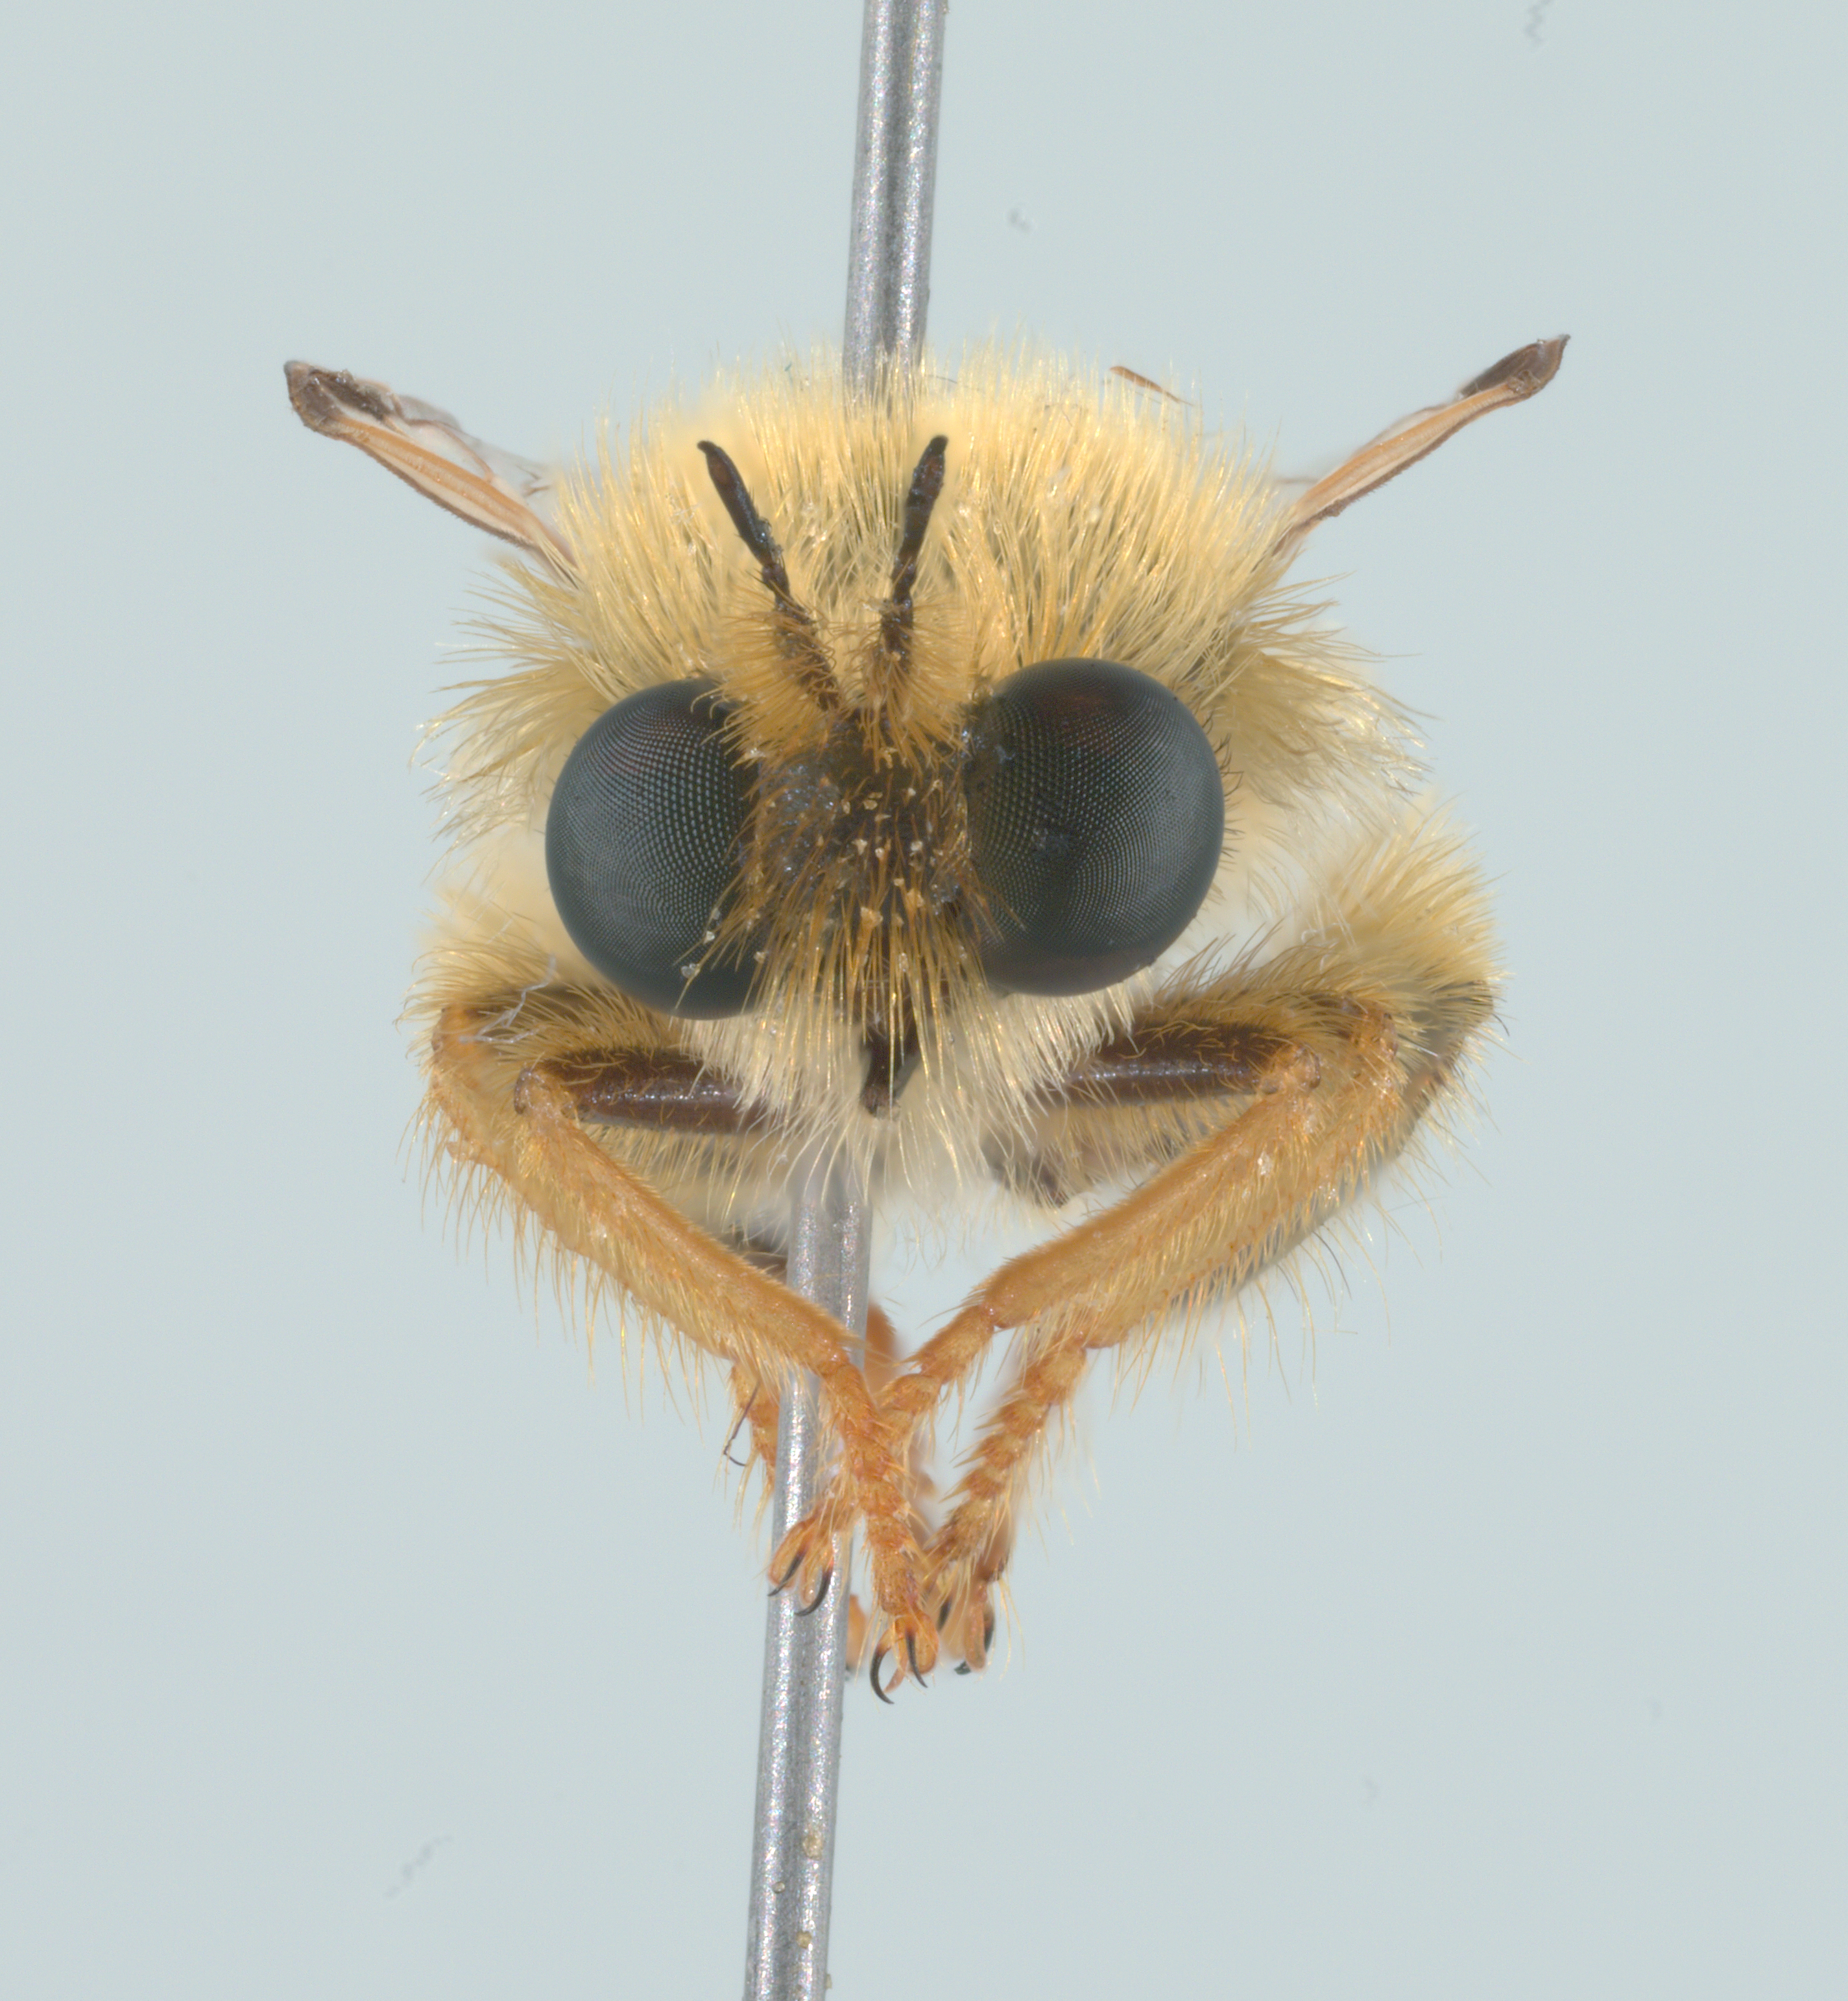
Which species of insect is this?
Laxenecera mollis
